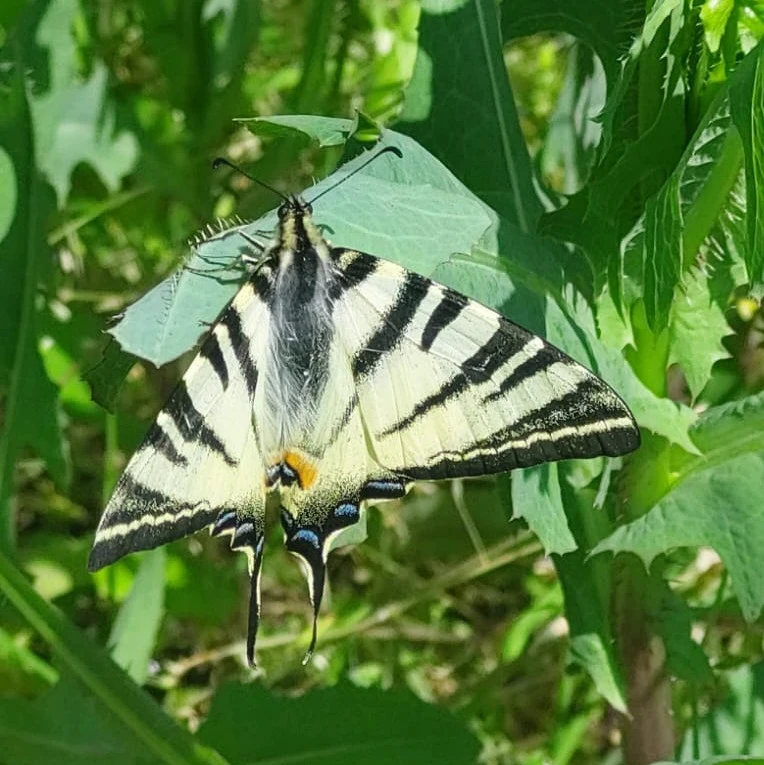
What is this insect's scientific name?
Iphiclides podalirius
